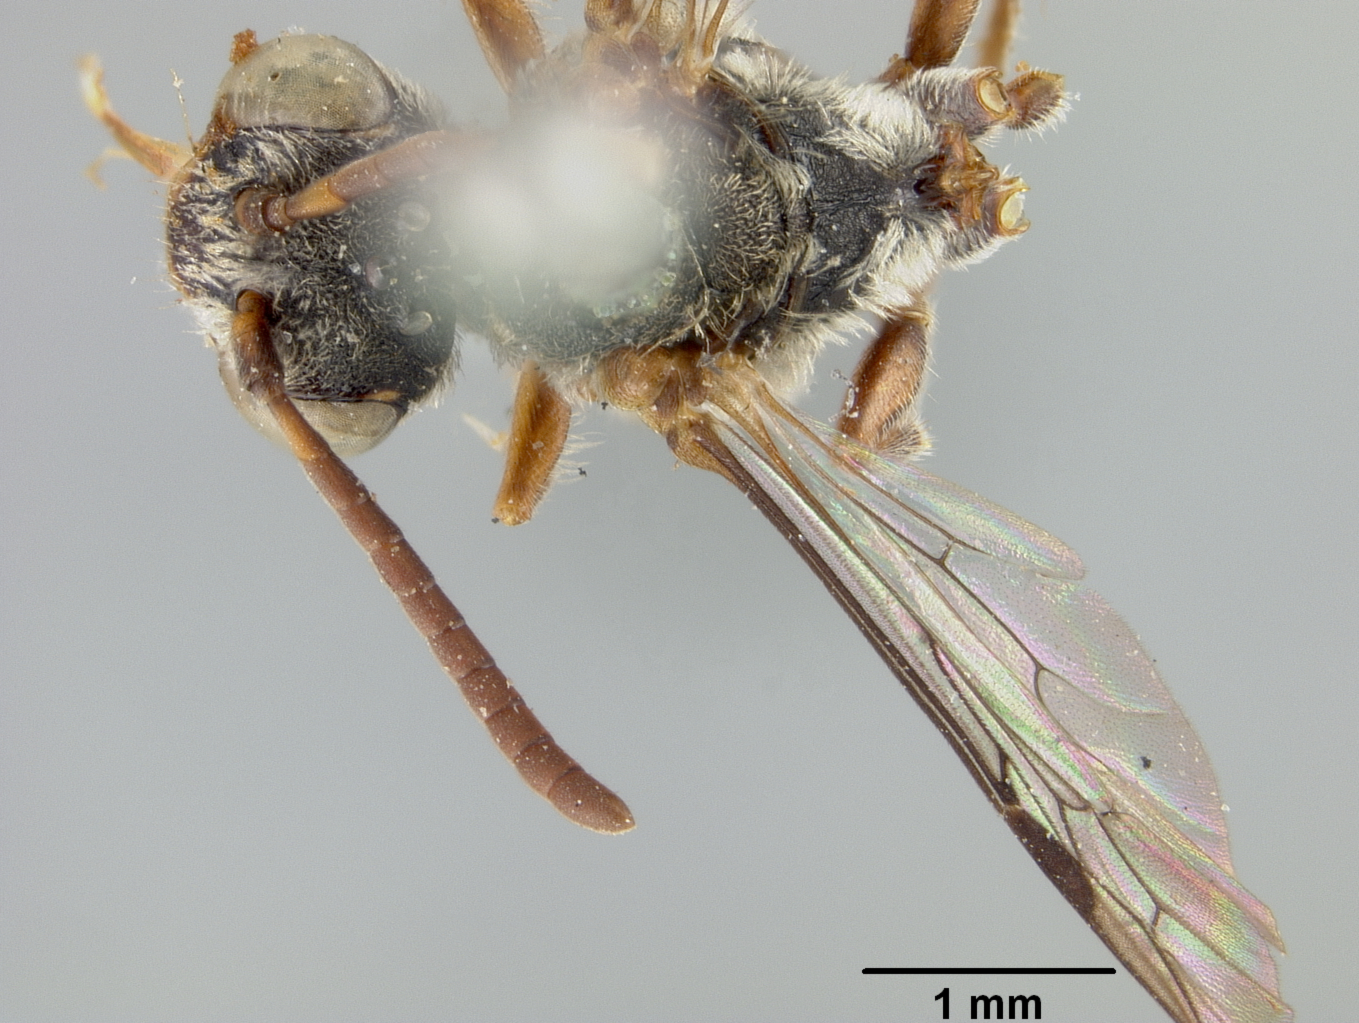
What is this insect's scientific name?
Nomada elegantula
